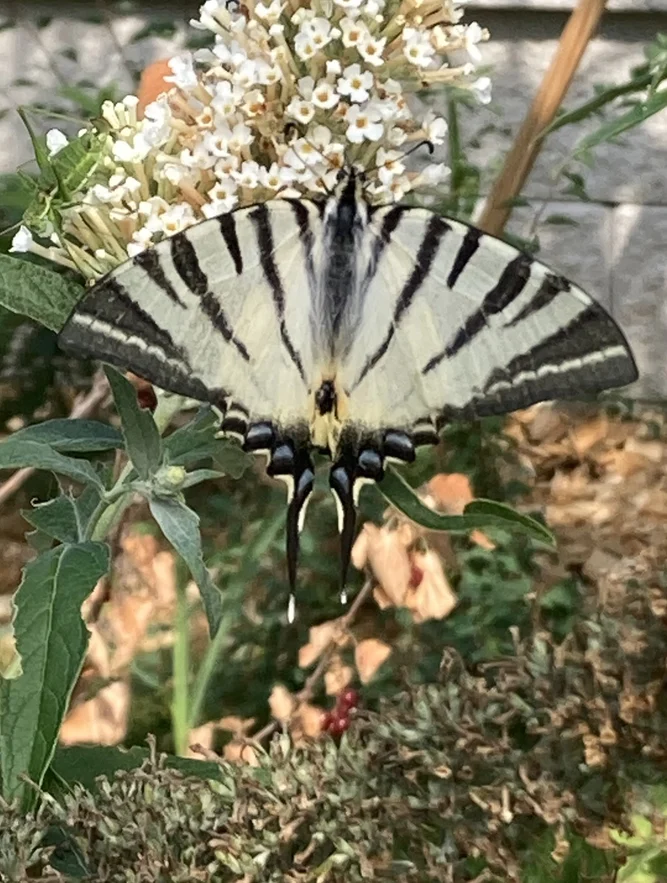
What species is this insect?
Iphiclides podalirius
